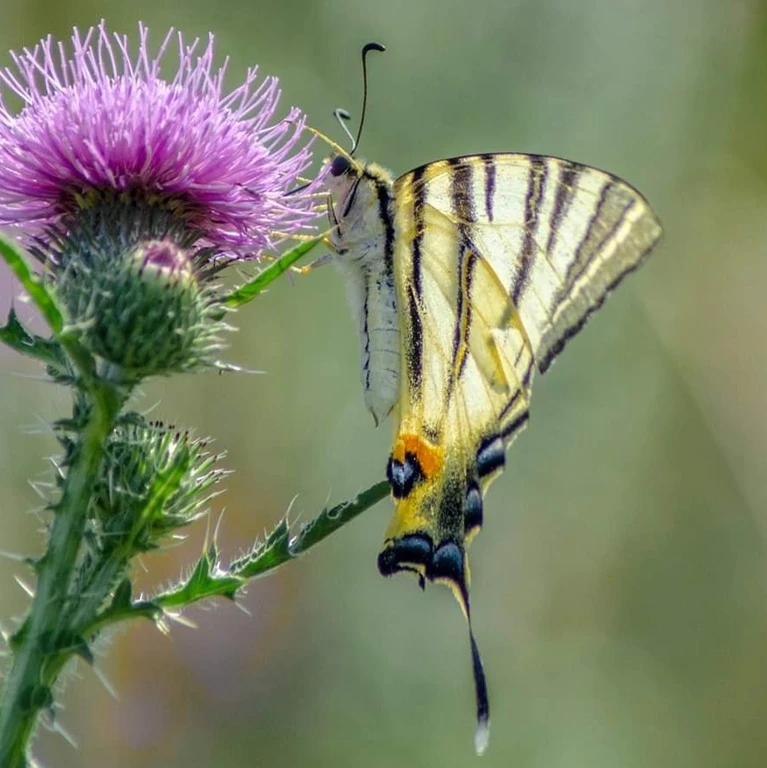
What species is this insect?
Iphiclides podalirius
